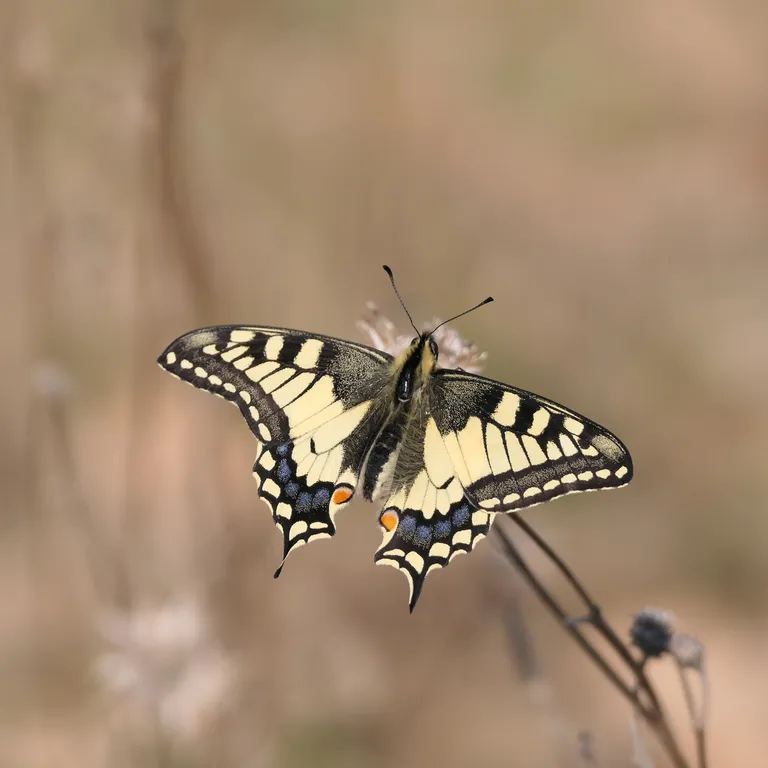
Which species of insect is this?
Papilio machaon
